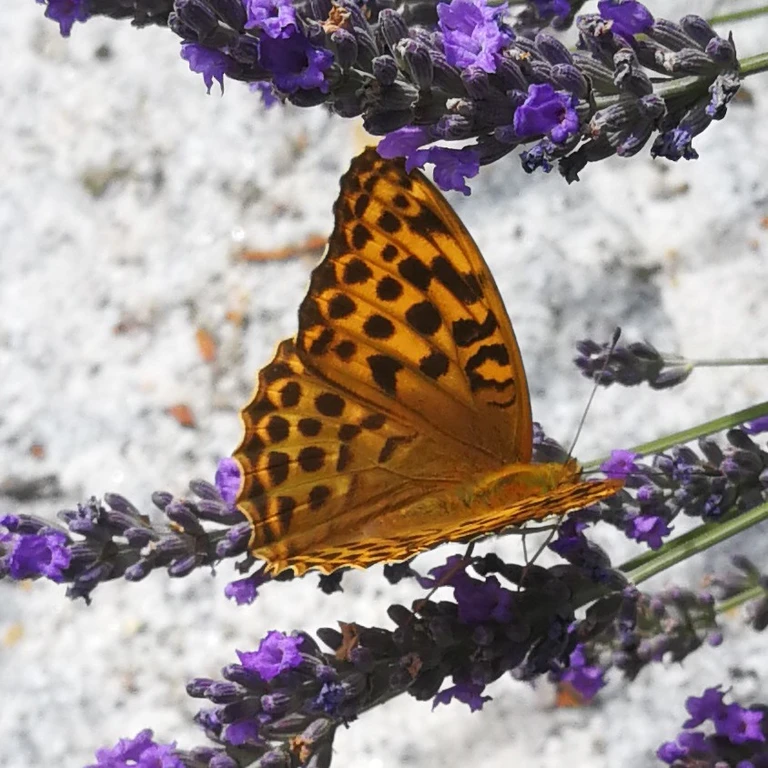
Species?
Argynnis paphia
